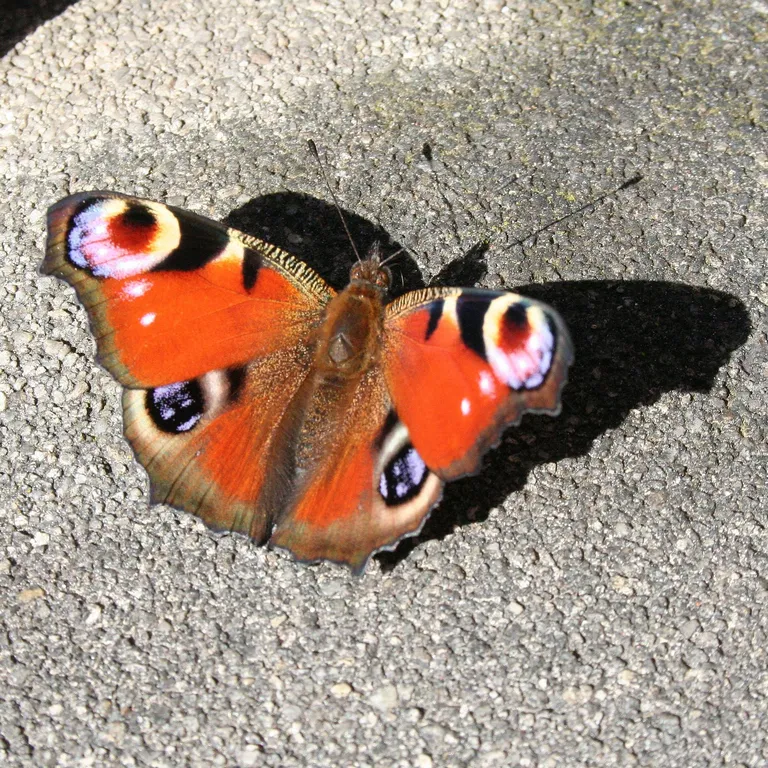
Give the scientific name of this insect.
Aglais io
